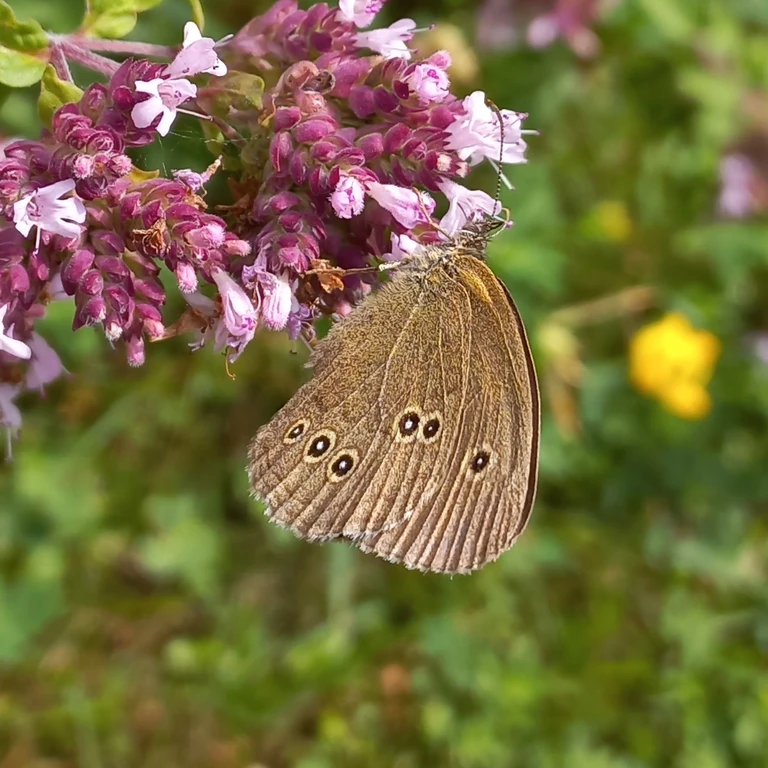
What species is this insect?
Aphantopus hyperantus
